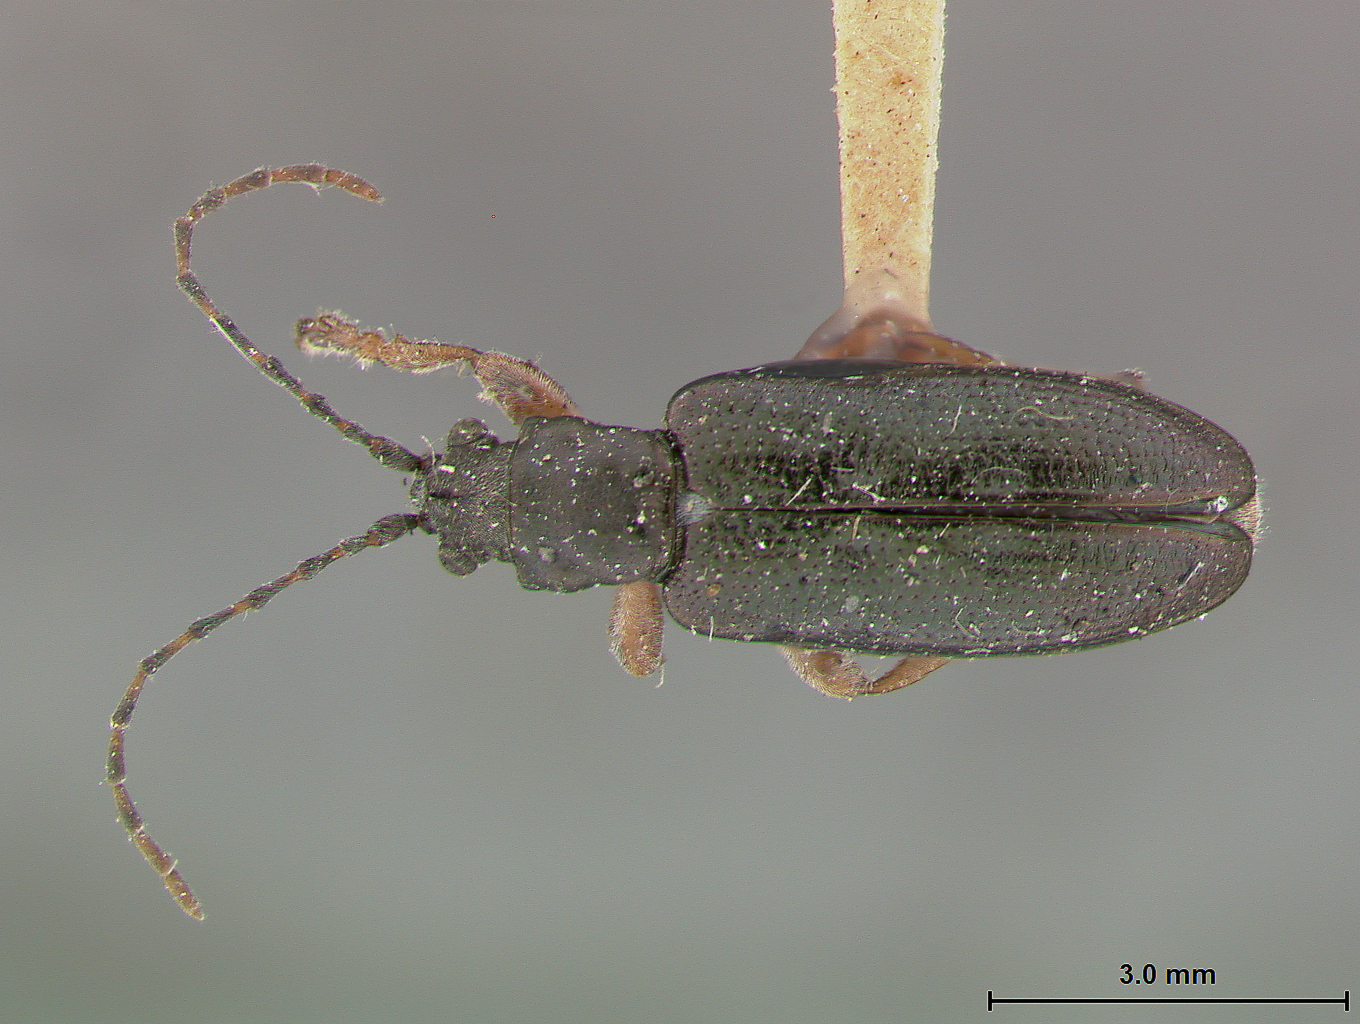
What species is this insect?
Donacia serricauda (also Donacia germari)
